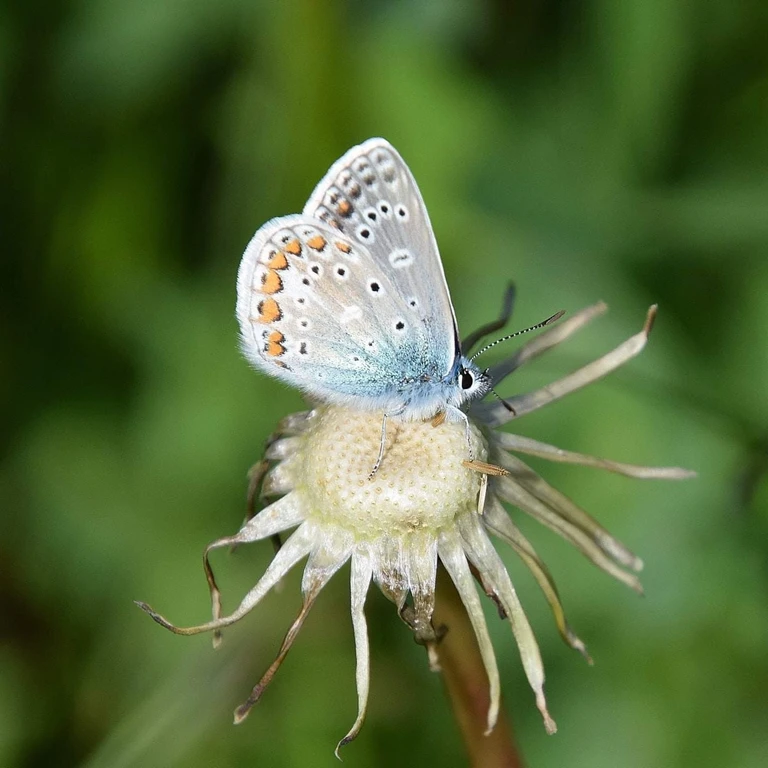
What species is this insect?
Polyommatus icarus
